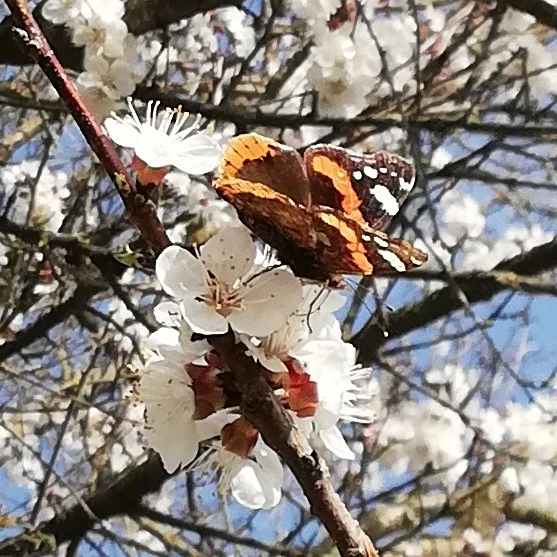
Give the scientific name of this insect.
Vanessa atalanta
